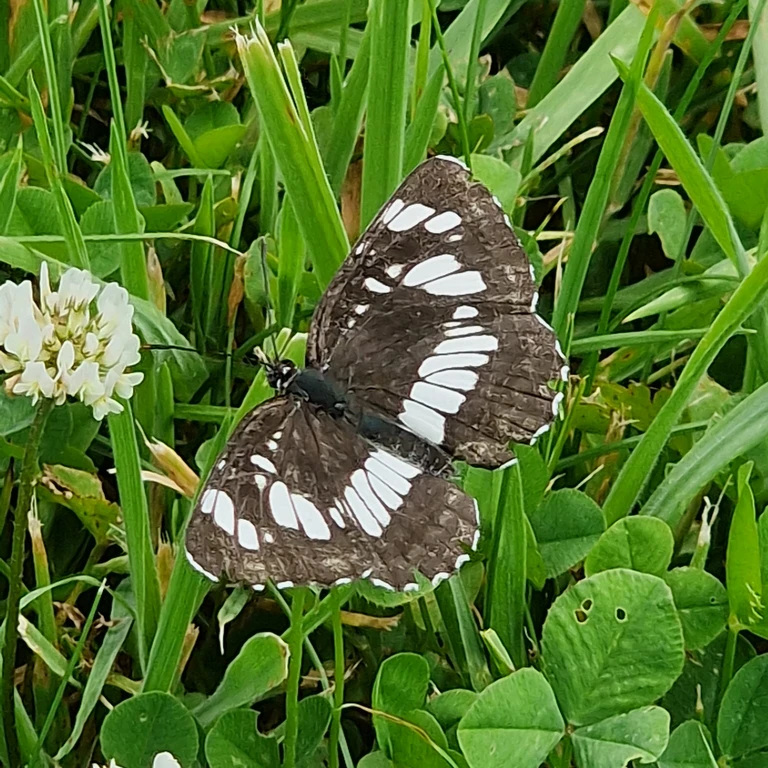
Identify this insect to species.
Neptis rivularis
